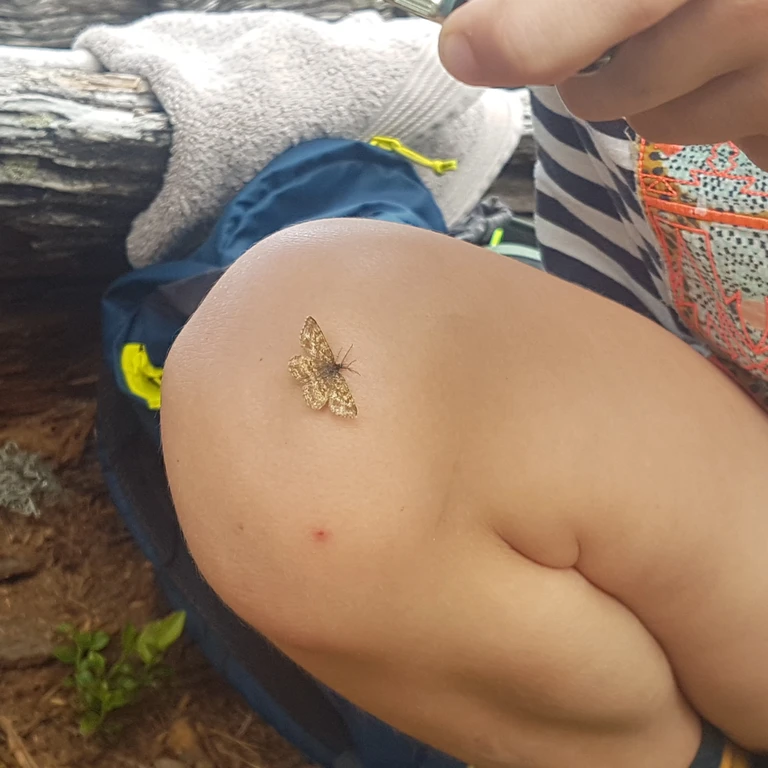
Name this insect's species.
Ematurga atomaria
